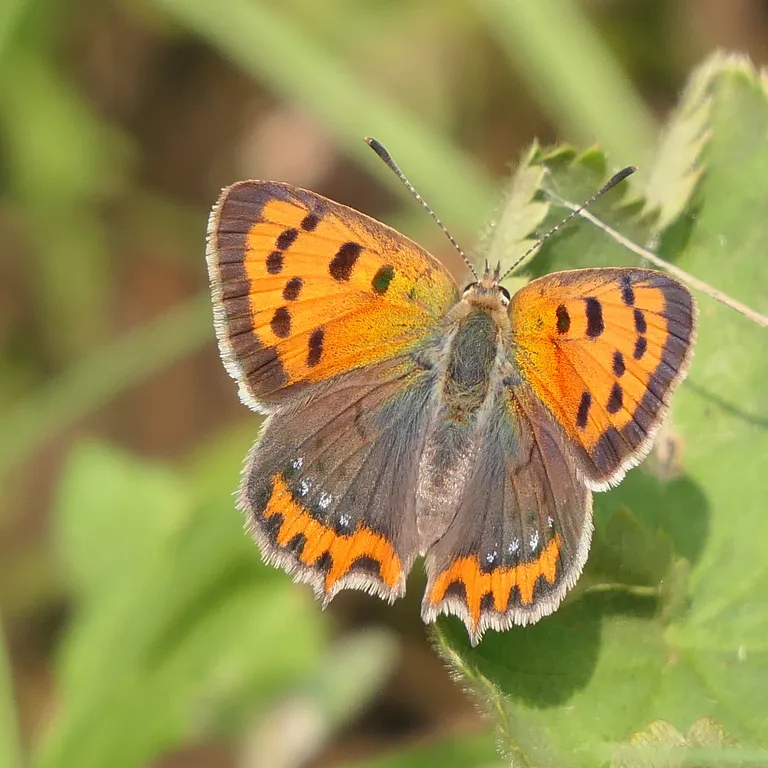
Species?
Lycaena phlaeas
